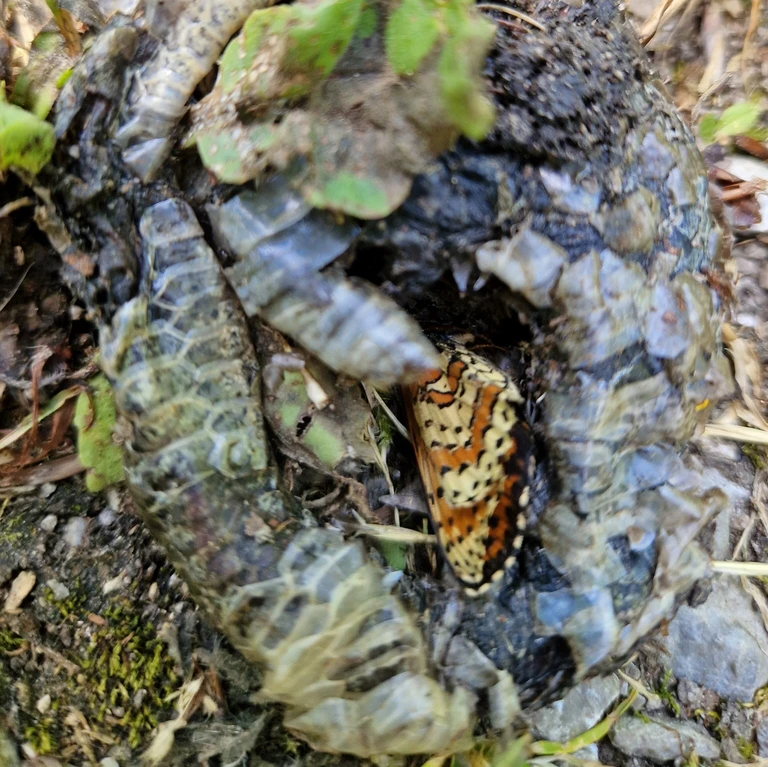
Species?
Melitaea didyma
